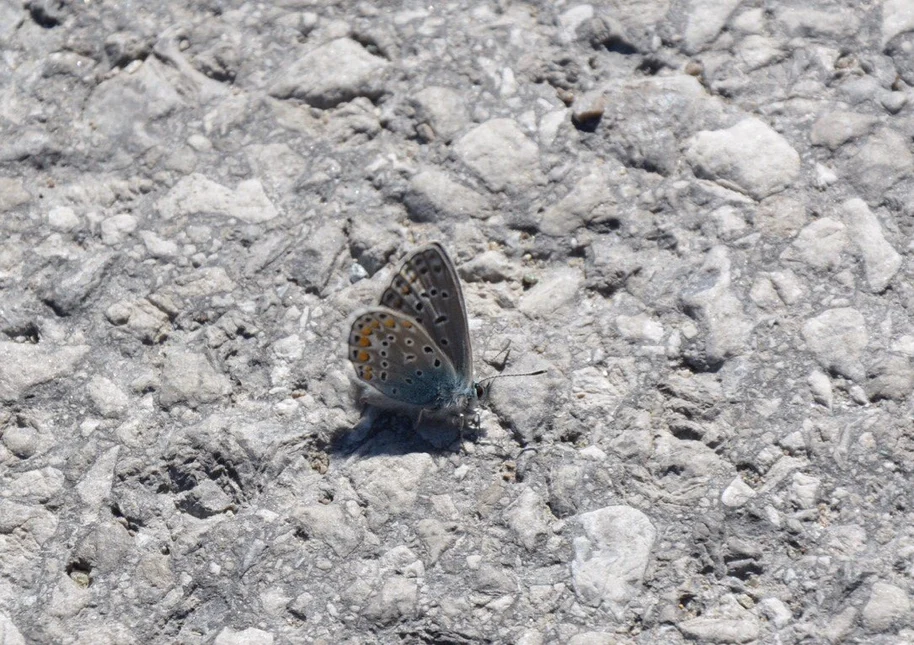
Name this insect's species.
Polyommatus icarus
